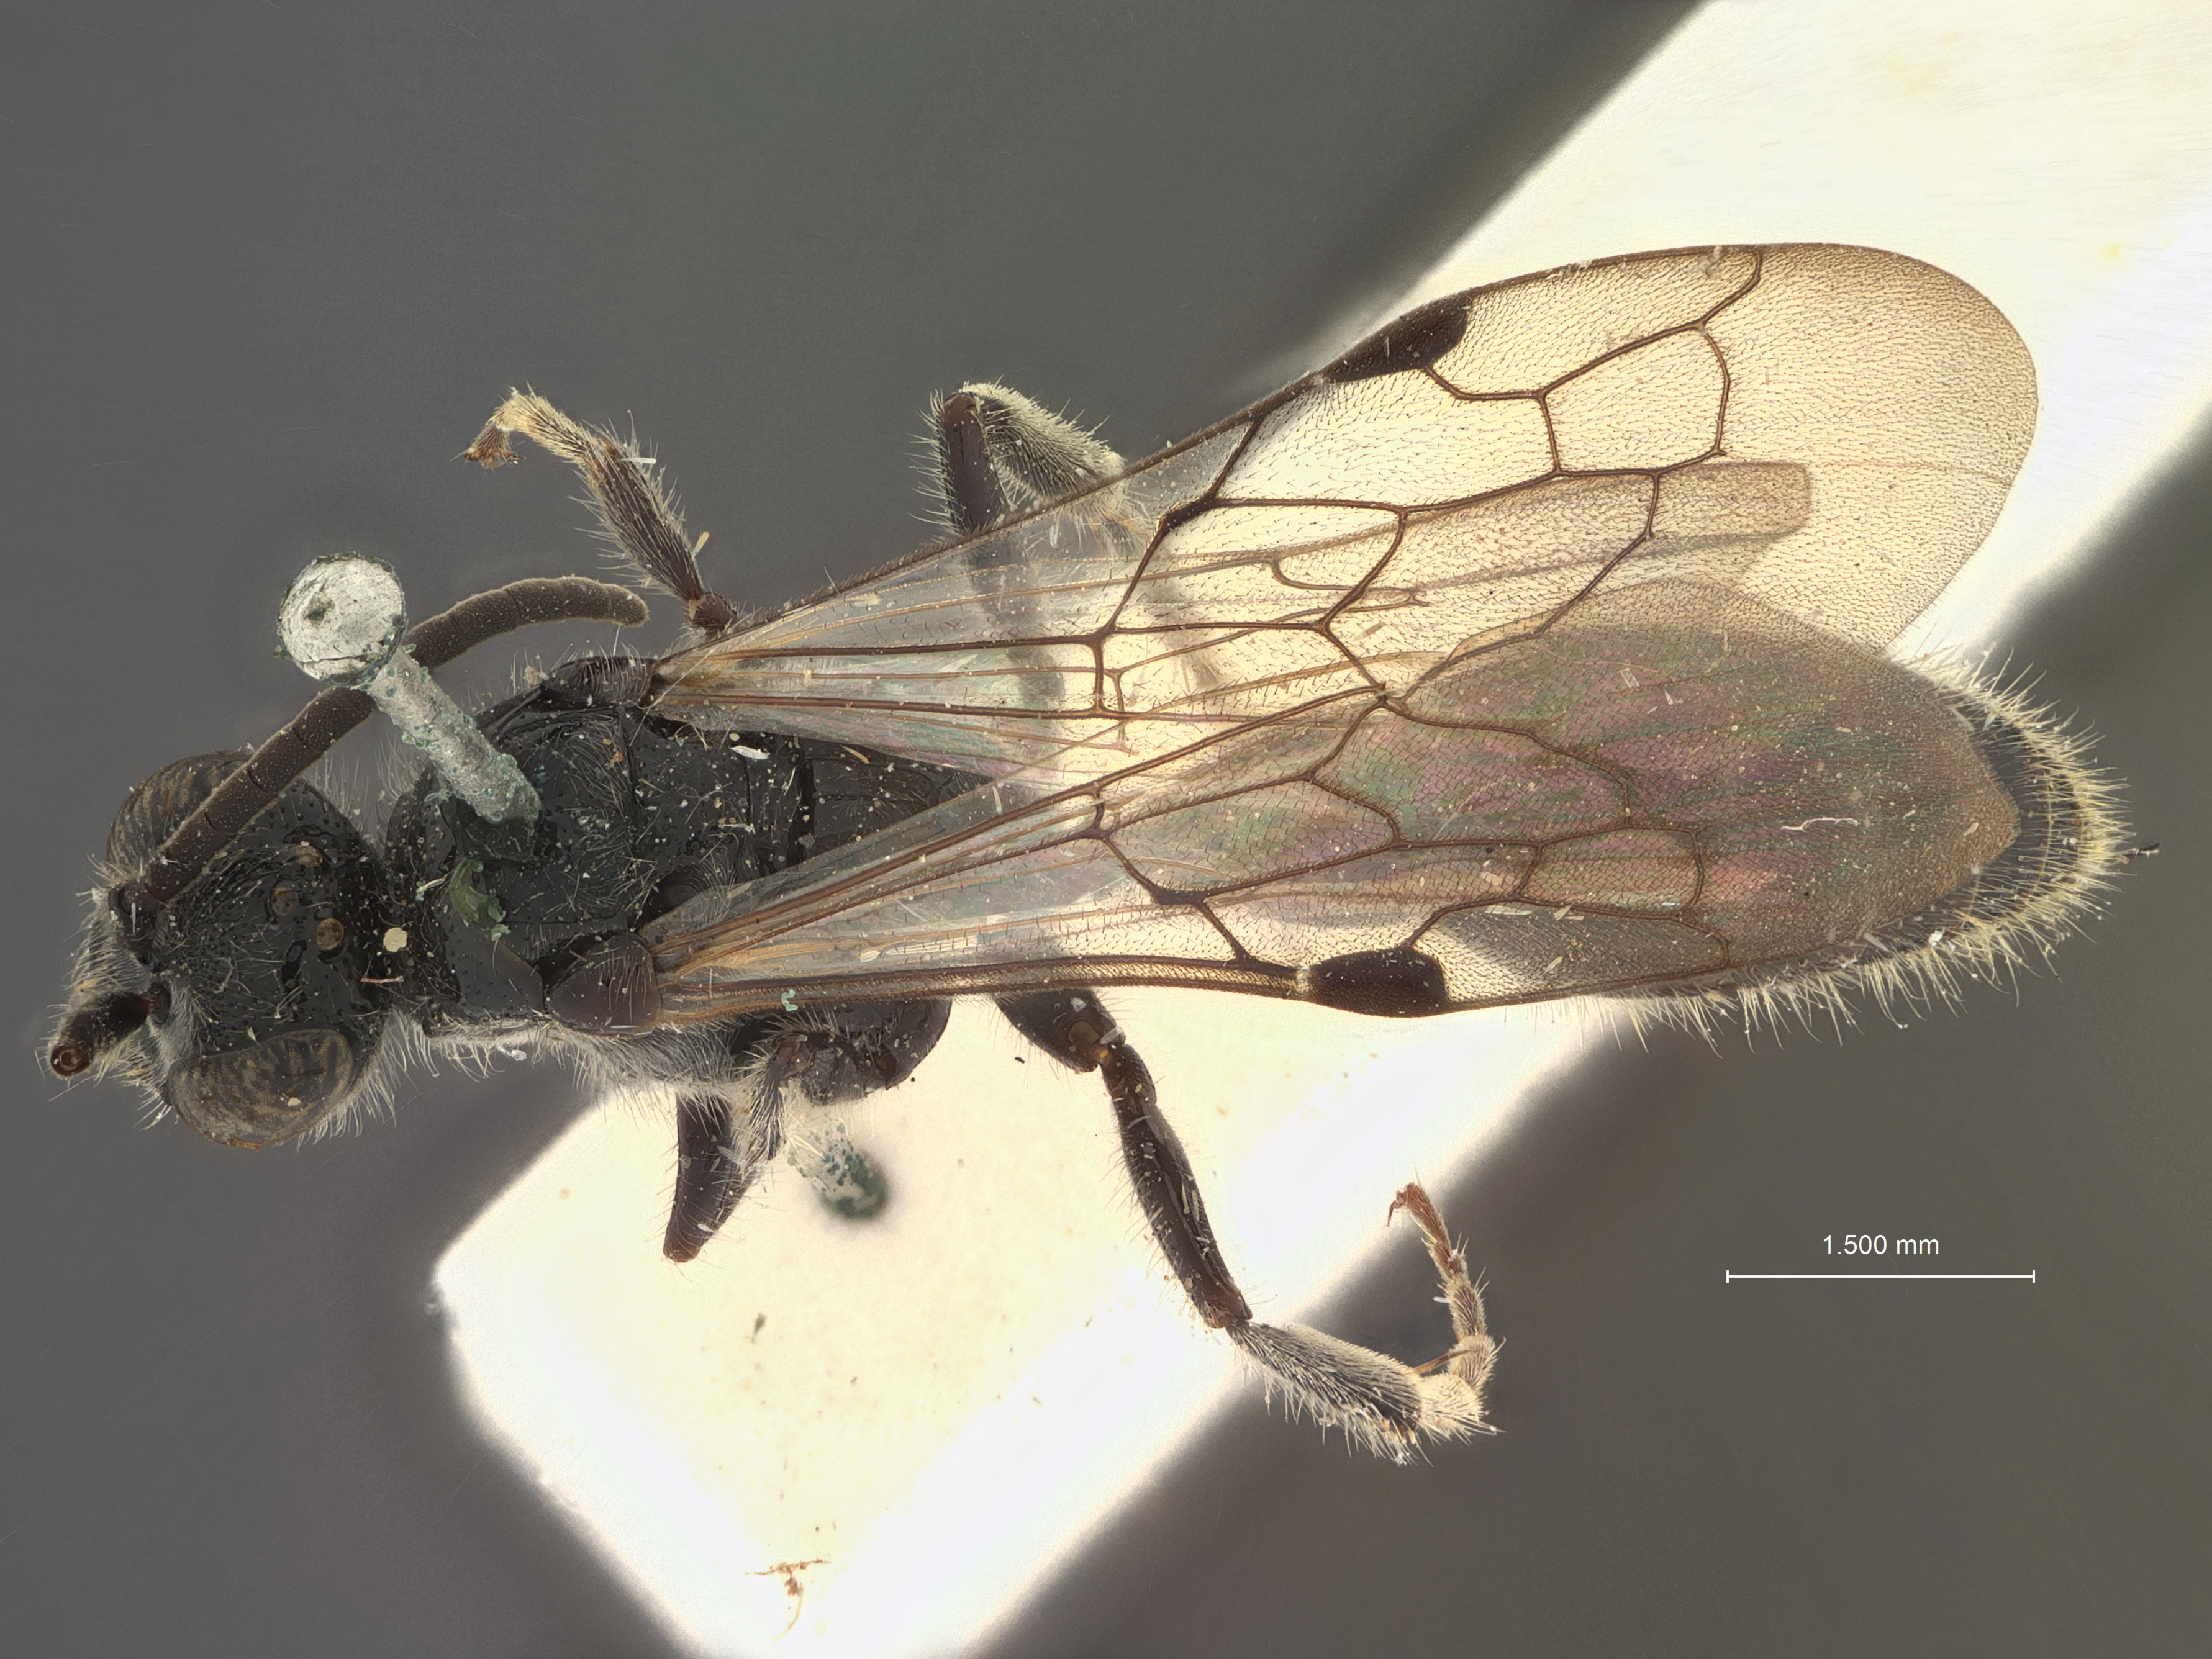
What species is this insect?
Tiphia murreea
